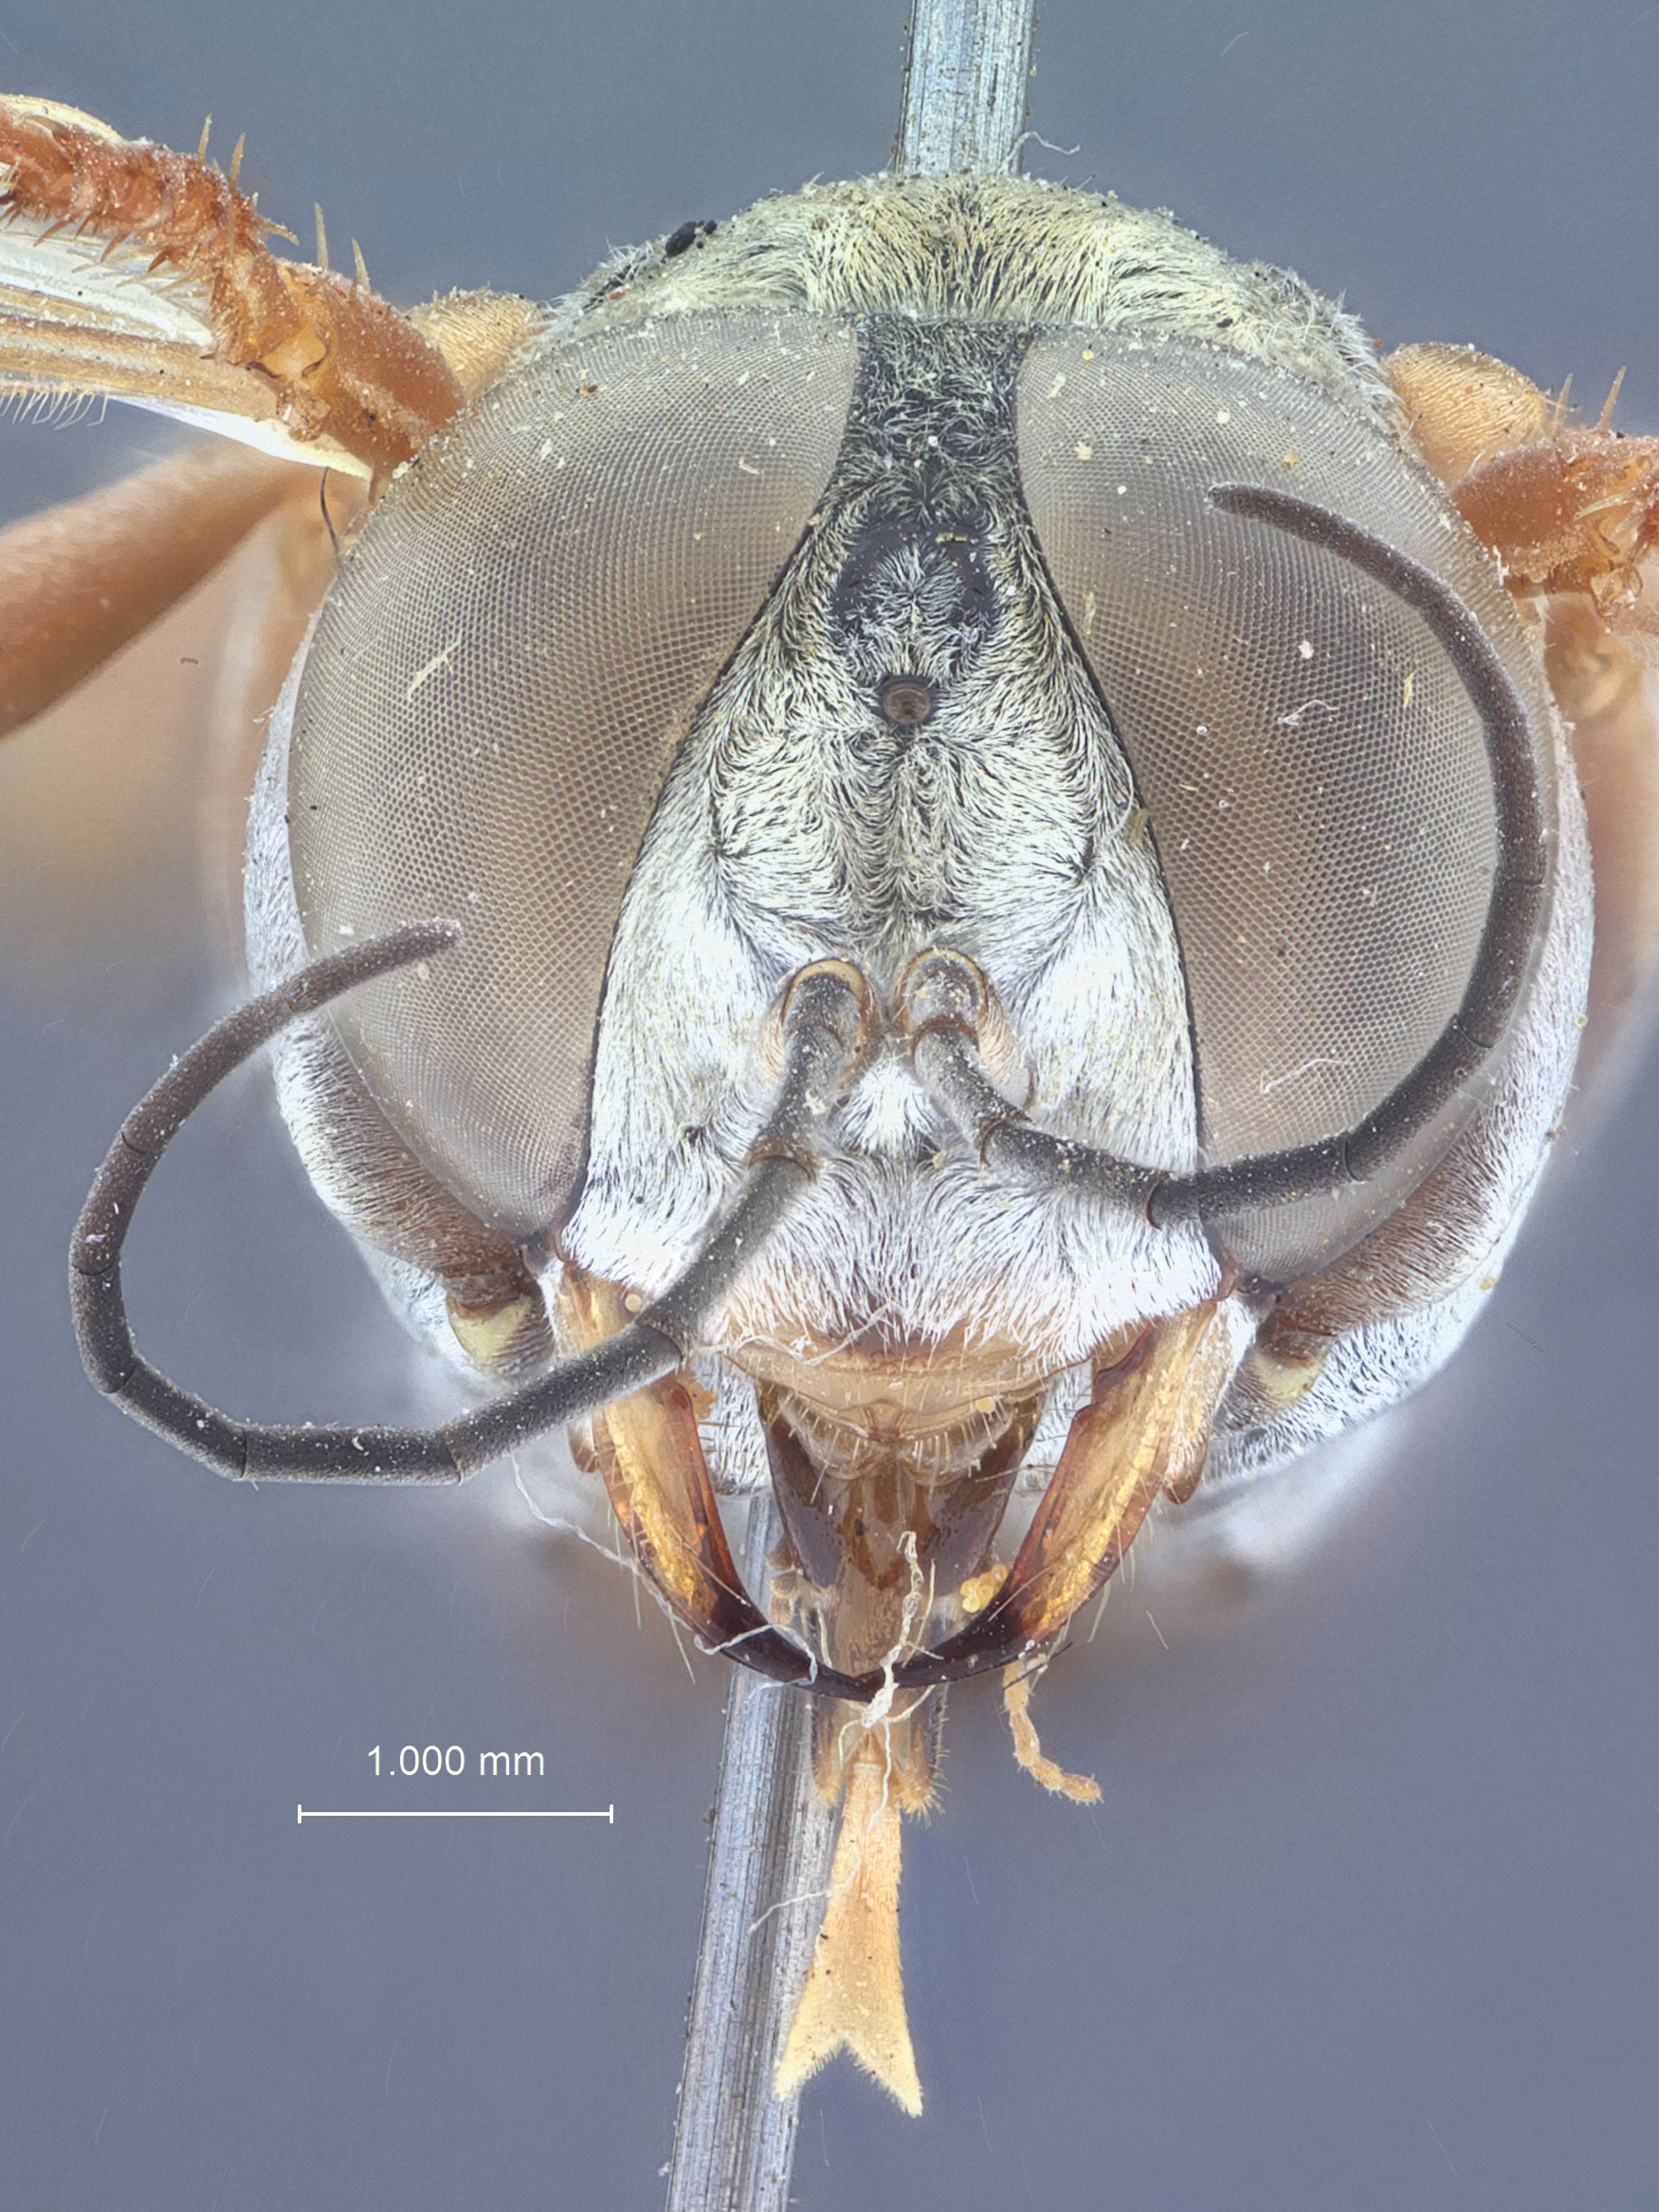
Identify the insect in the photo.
Tachysphex cheops
